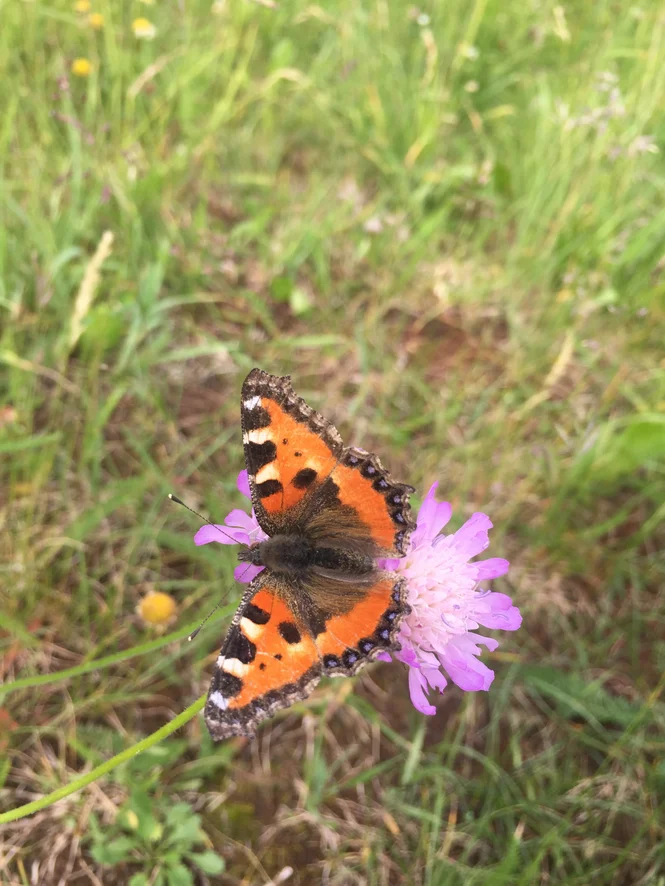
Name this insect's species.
Aglais urticae
